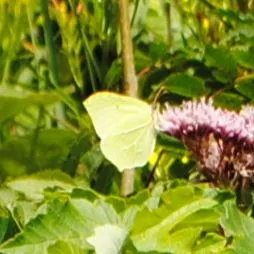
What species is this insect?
Gonepteryx rhamni
